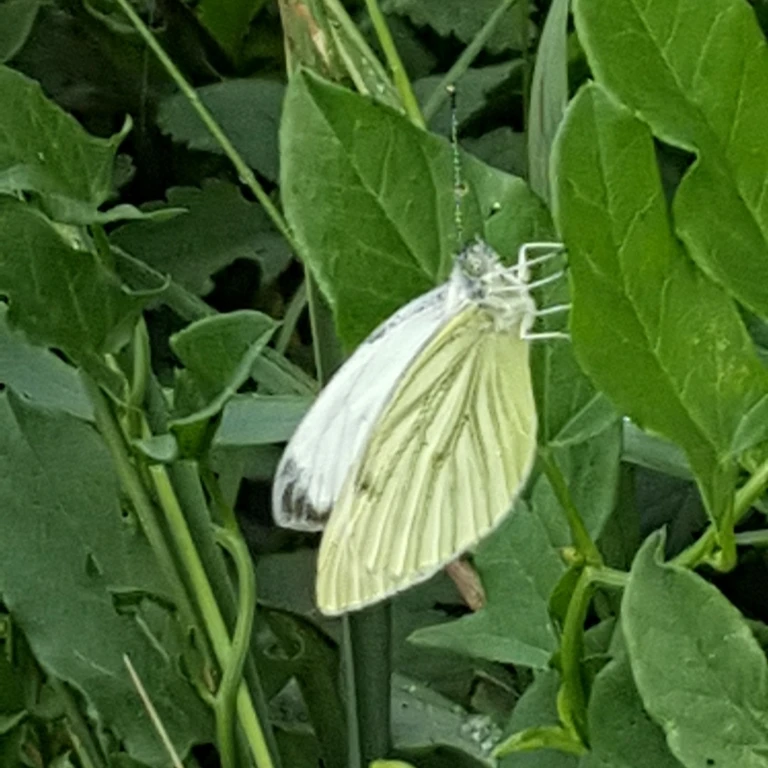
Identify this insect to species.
Pieris napi
